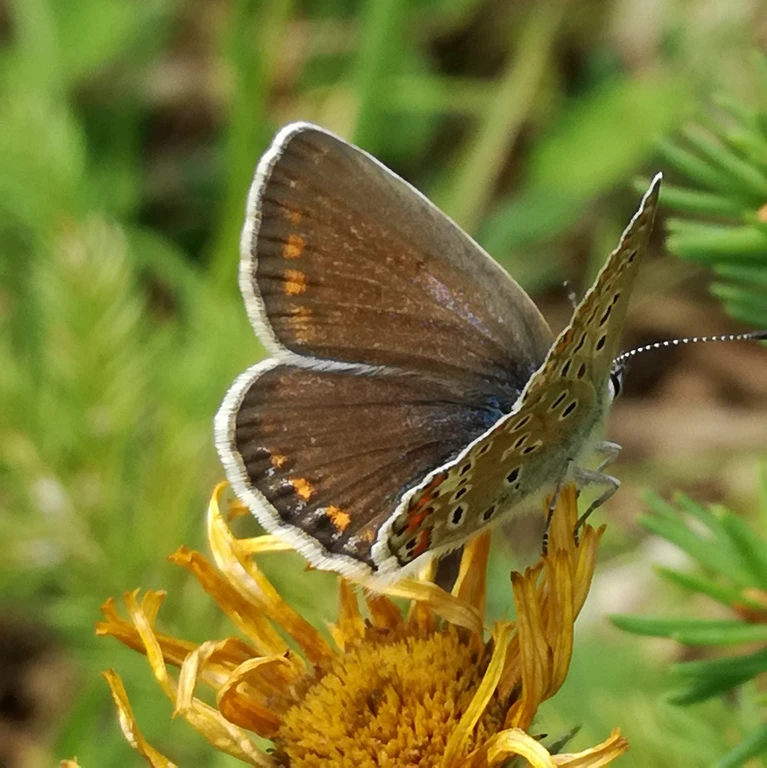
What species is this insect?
Polyommatus icarus
